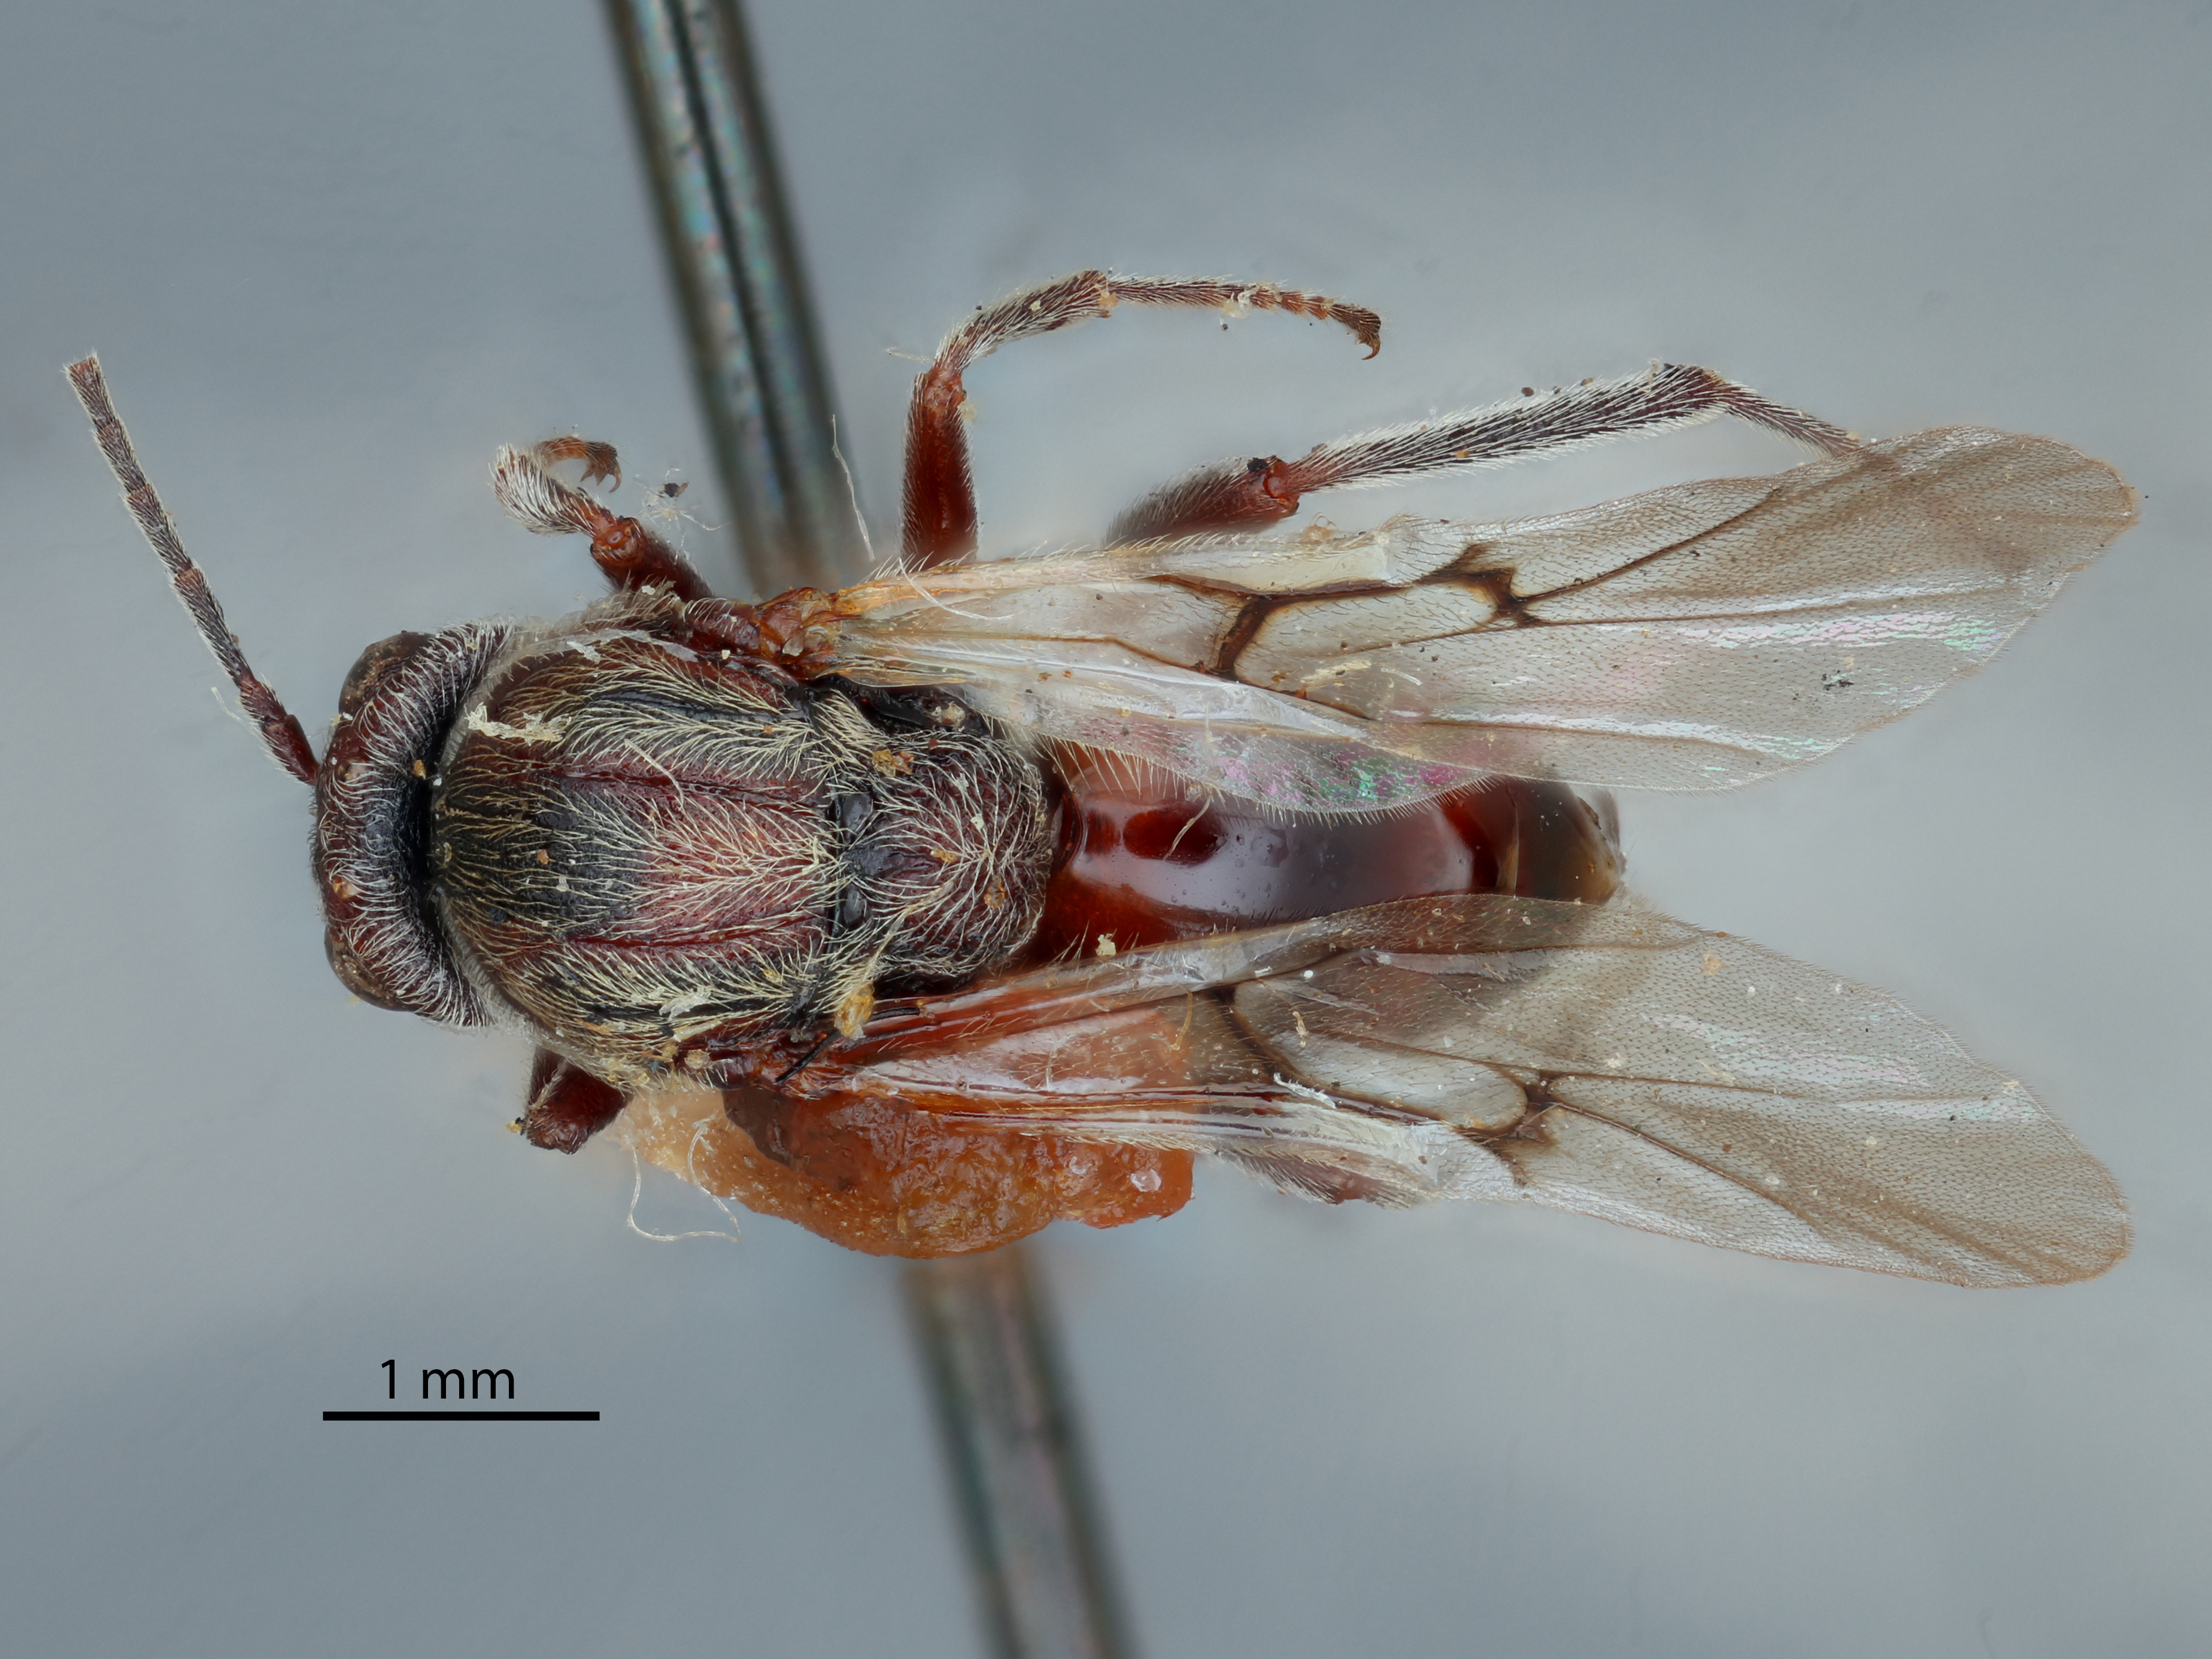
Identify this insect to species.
Callirhytis maxima
